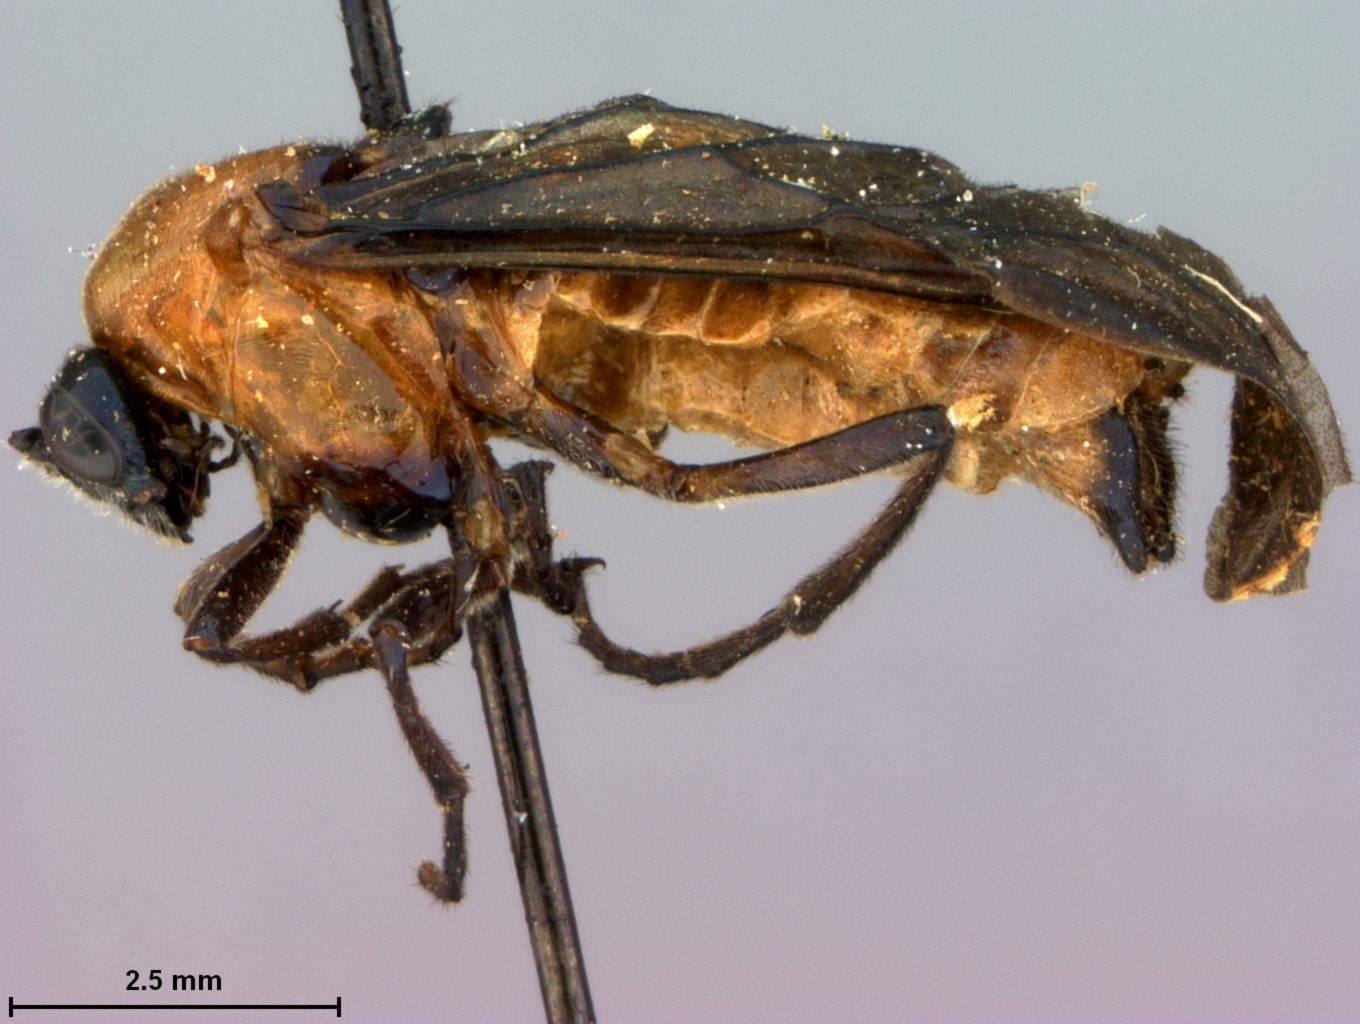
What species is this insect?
Tanyphatnidea microcephala
